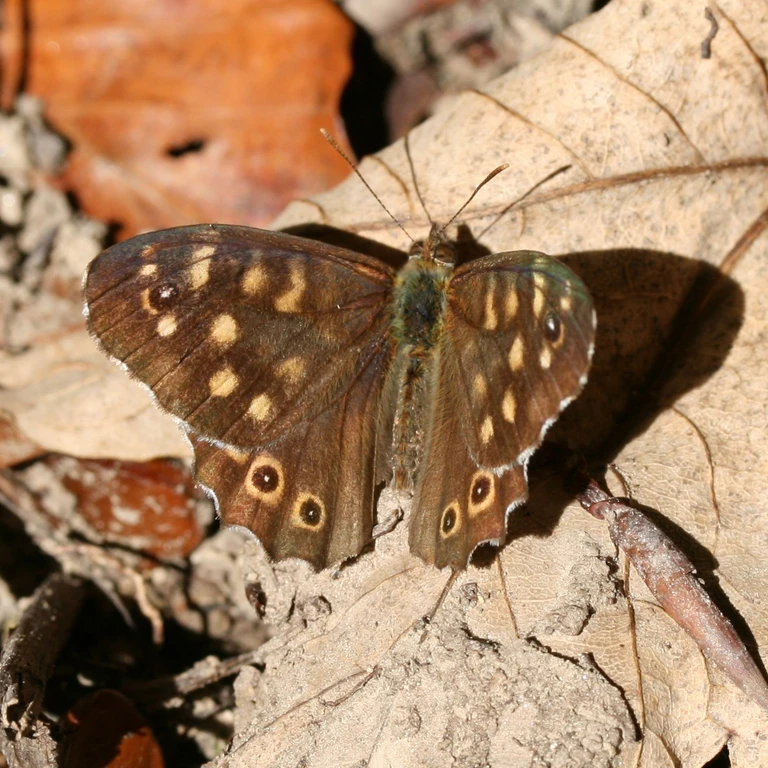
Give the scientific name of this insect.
Pararge aegeria
